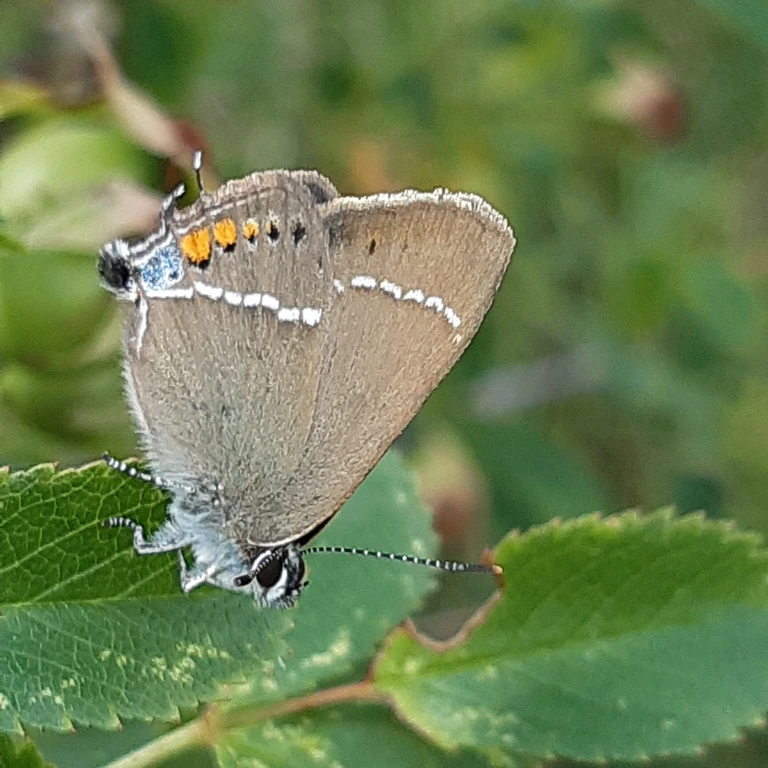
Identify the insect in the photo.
Satyrium spini (also Tuttiola spini)
